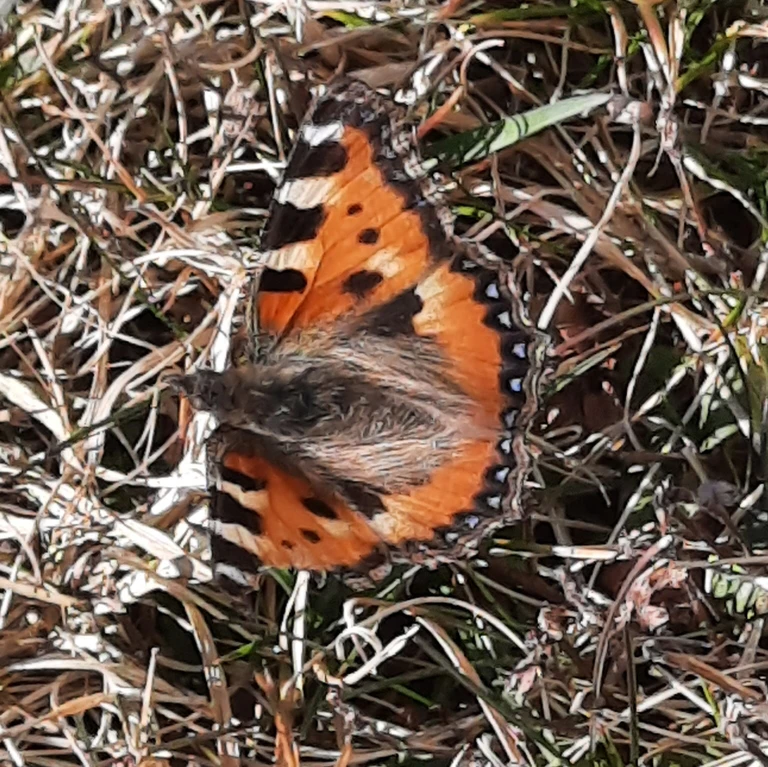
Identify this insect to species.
Aglais urticae
